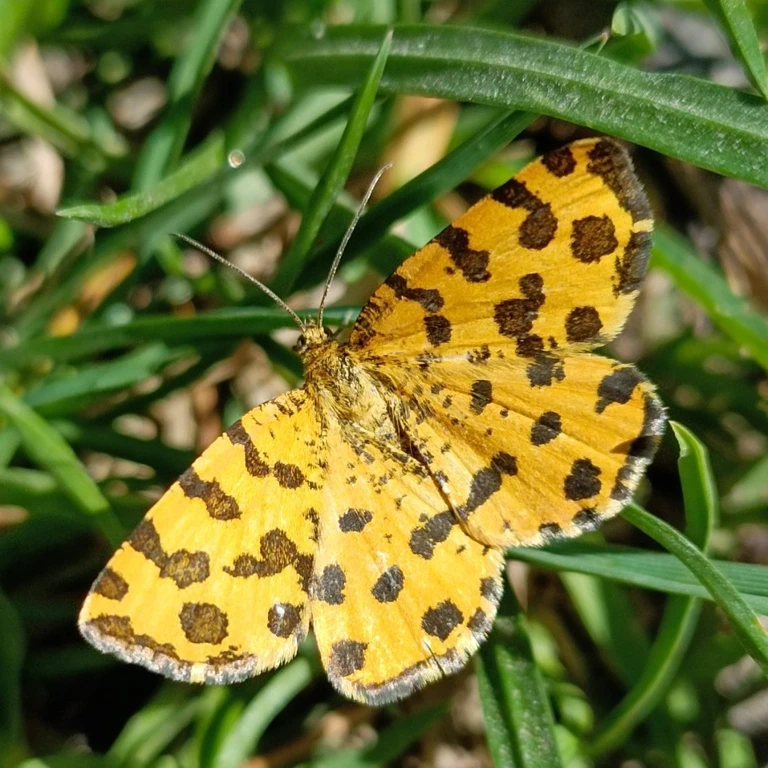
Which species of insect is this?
Pseudopanthera macularia
